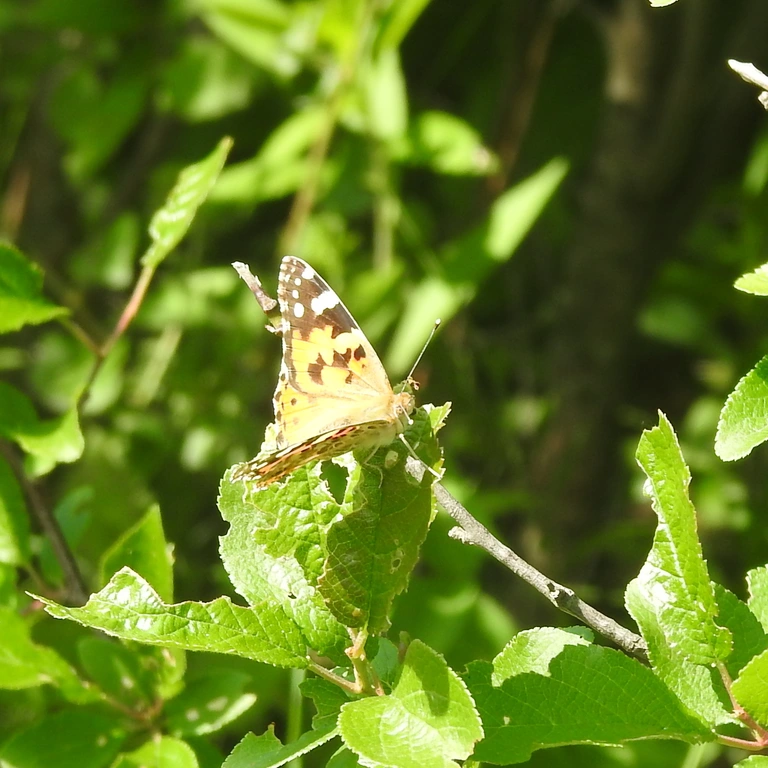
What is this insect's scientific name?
Vanessa cardui
